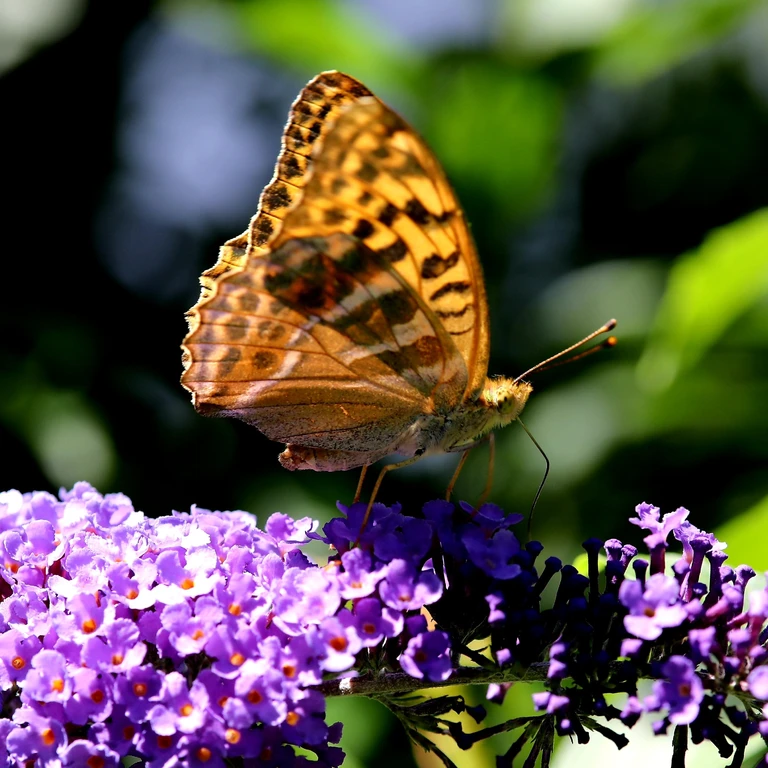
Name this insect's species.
Argynnis paphia
